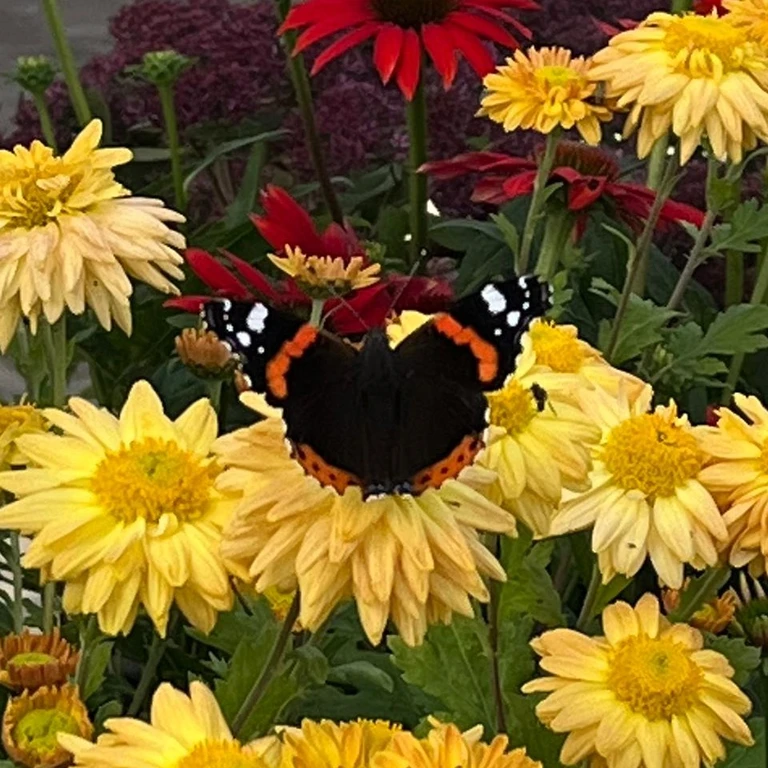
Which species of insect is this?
Vanessa atalanta
